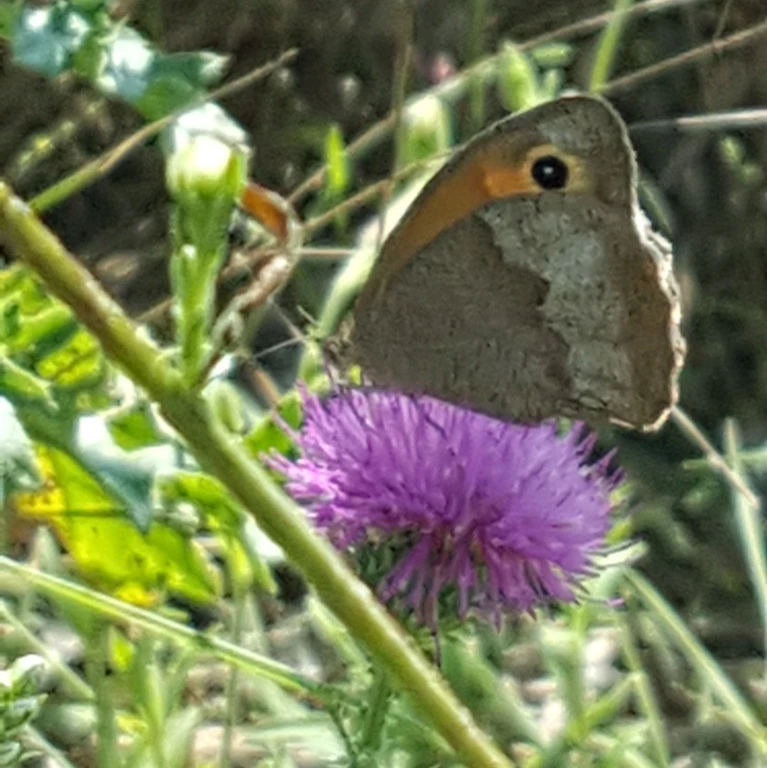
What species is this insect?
Maniola jurtina
